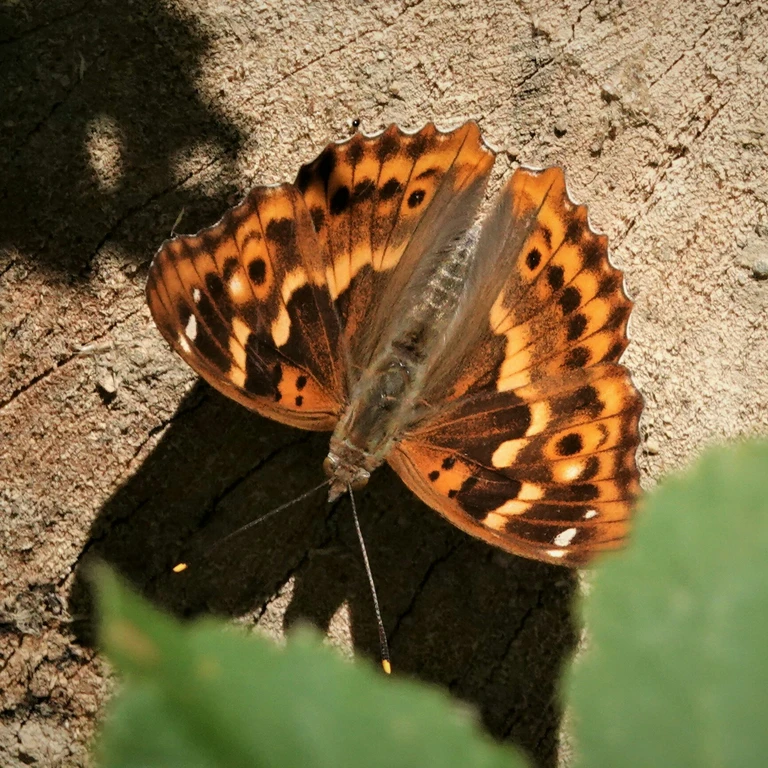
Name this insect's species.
Apatura ilia
